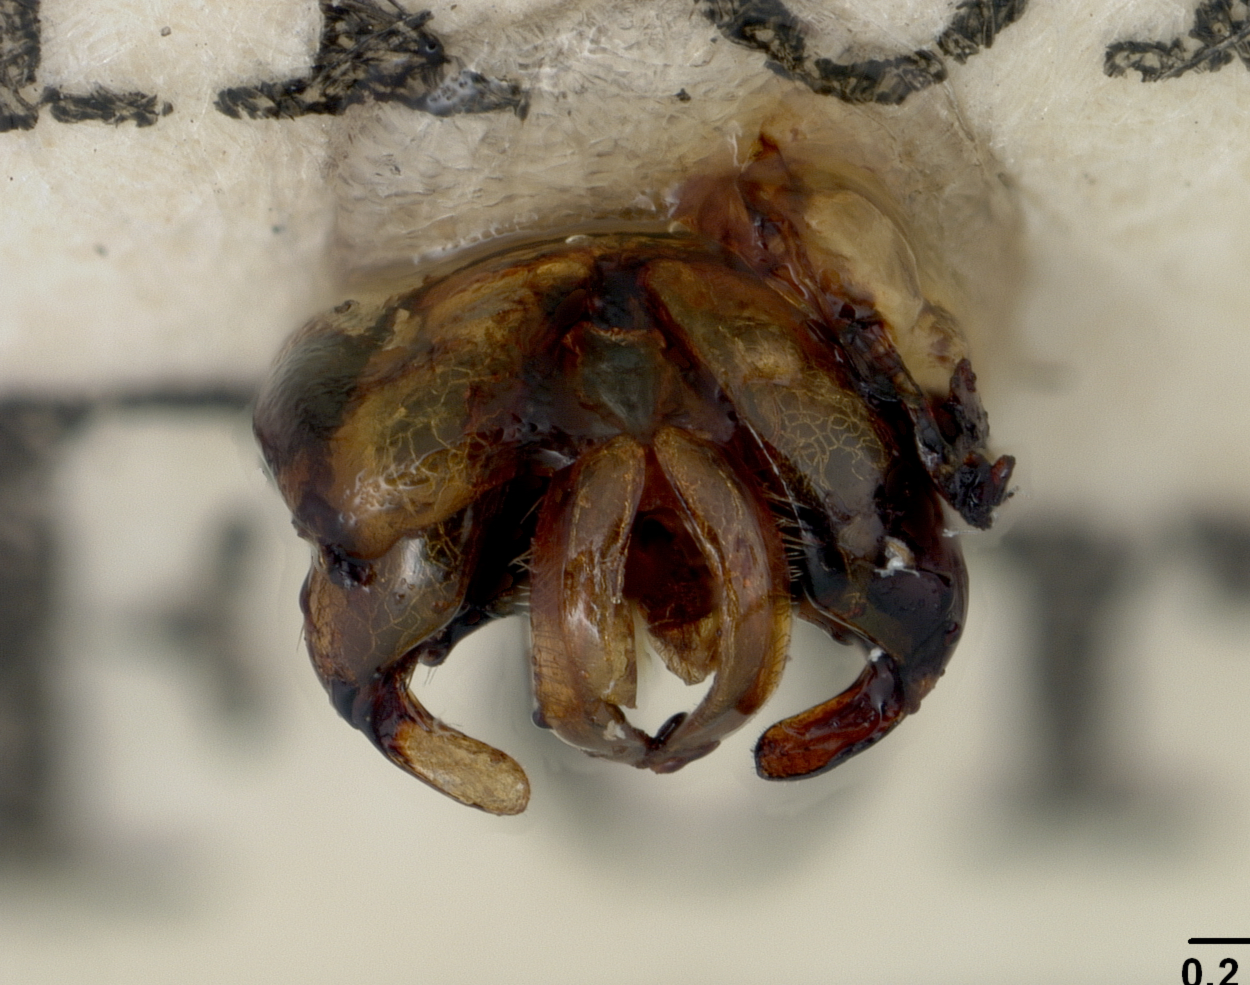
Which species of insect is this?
Halictus horishensis
